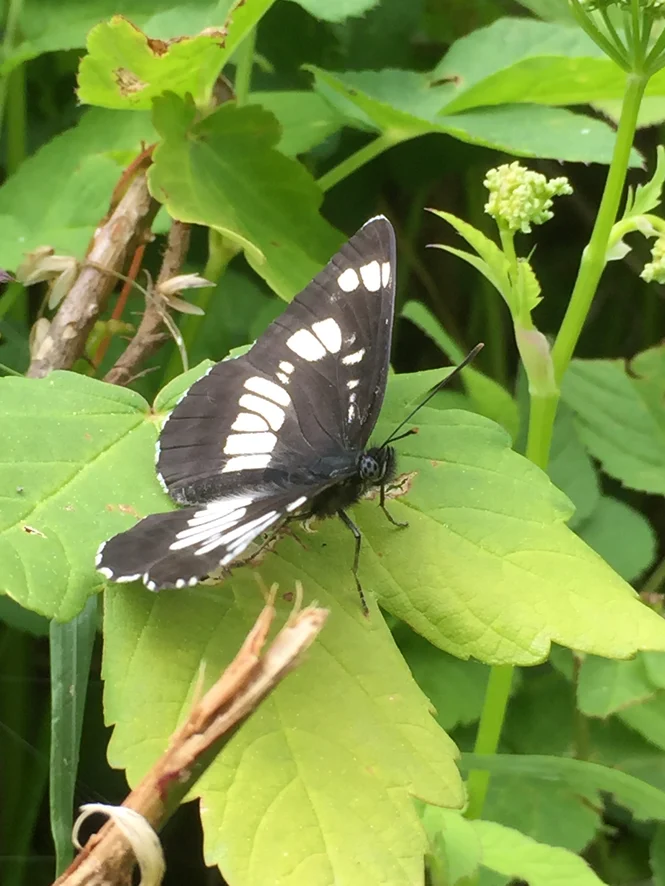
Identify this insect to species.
Neptis rivularis
